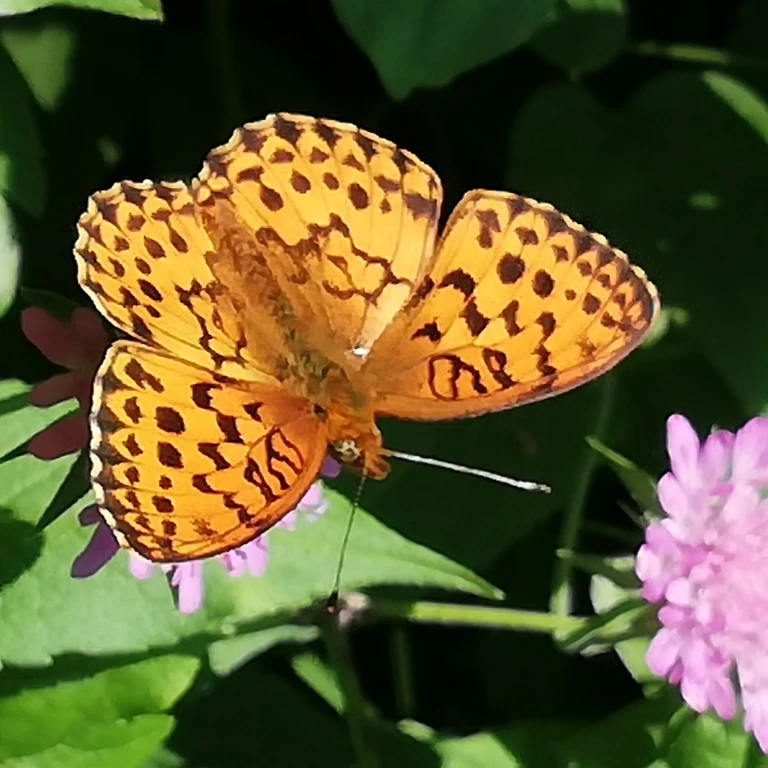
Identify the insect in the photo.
Brenthis daphne
